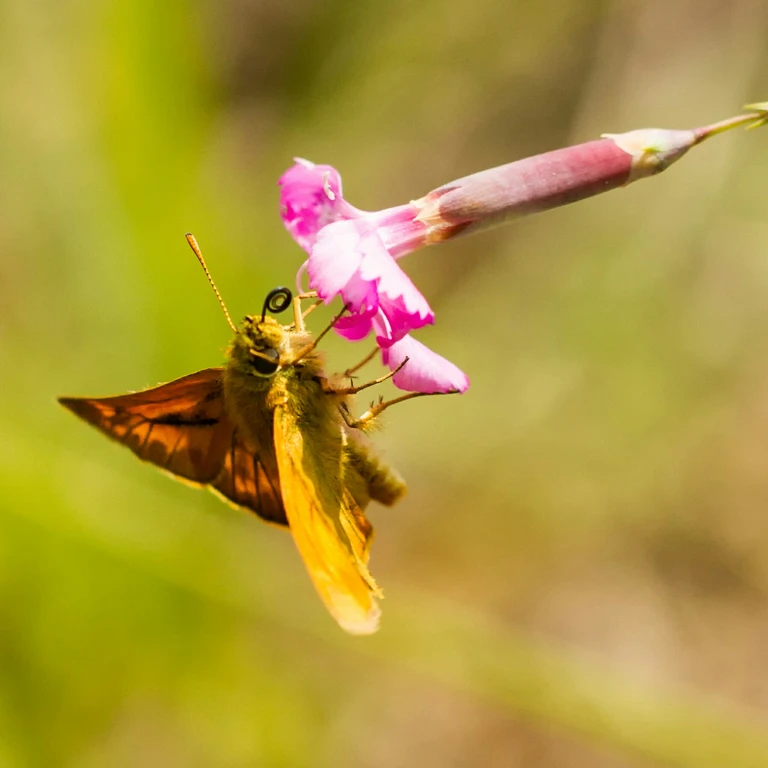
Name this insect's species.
Ochlodes sylvanus (also Ochlodes venata)
